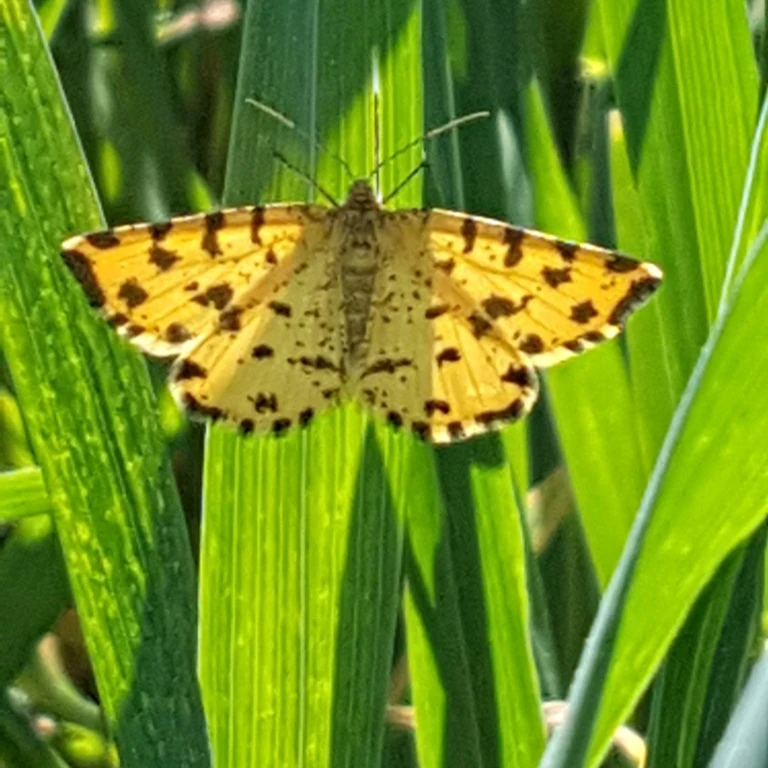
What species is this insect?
Pseudopanthera macularia
